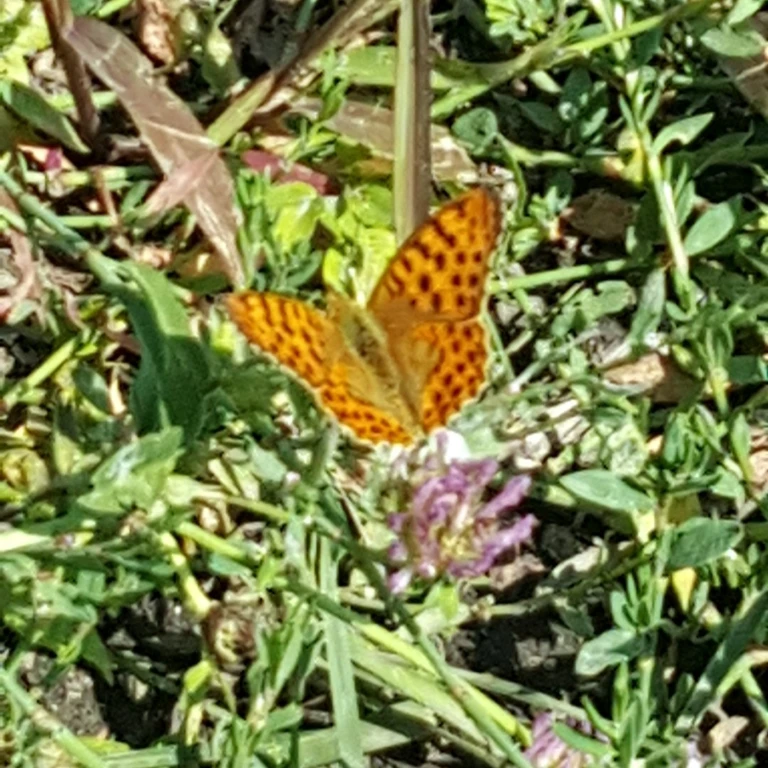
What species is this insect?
Issoria lathonia
